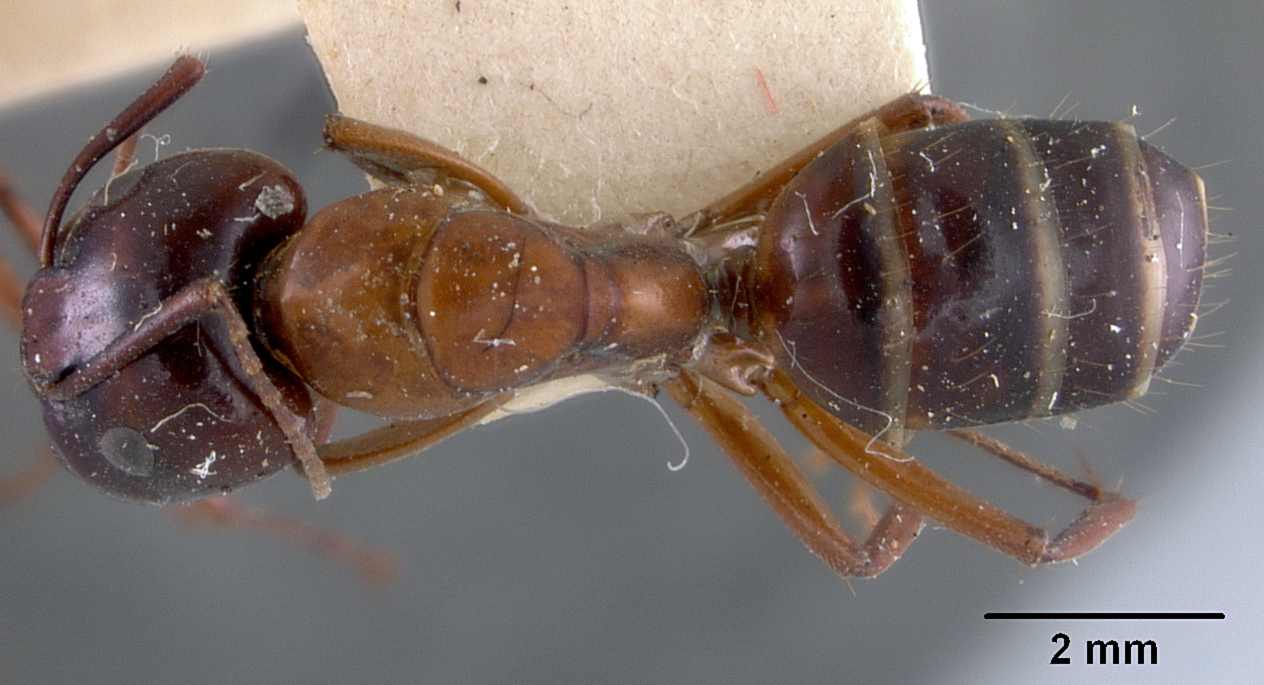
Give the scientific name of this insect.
Camponotus texanus
